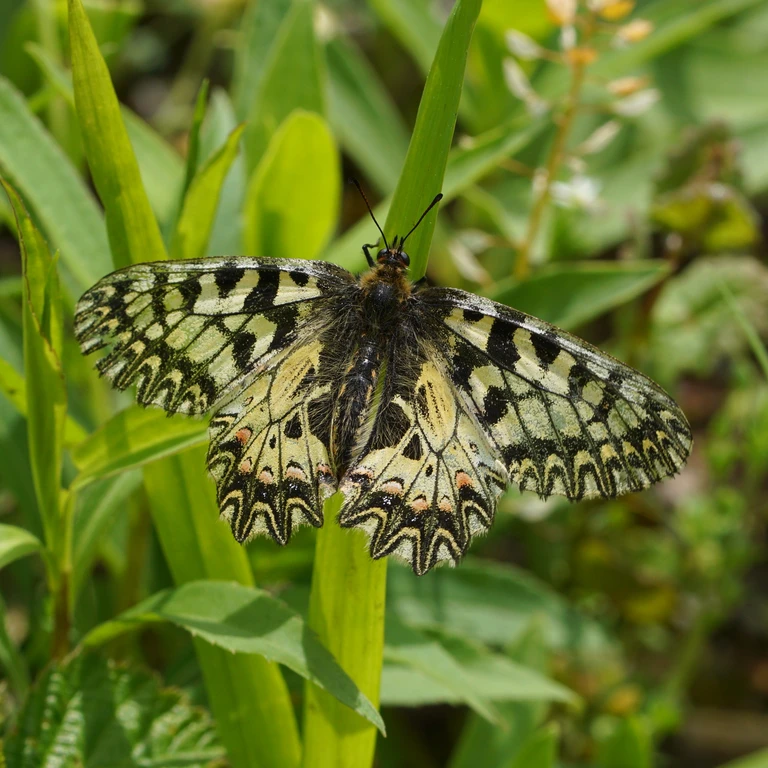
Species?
Zerynthia polyxena
